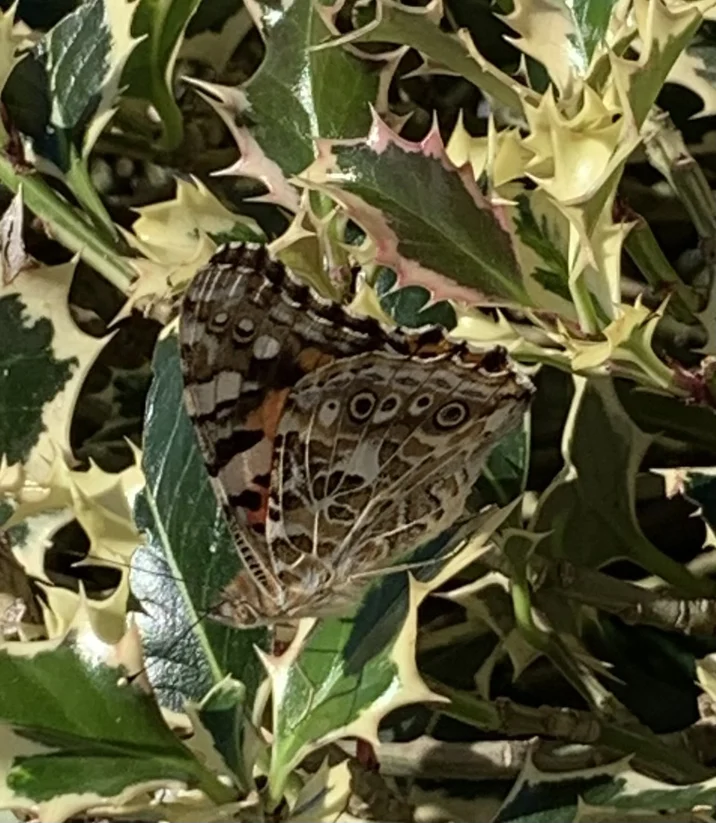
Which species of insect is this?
Vanessa cardui
